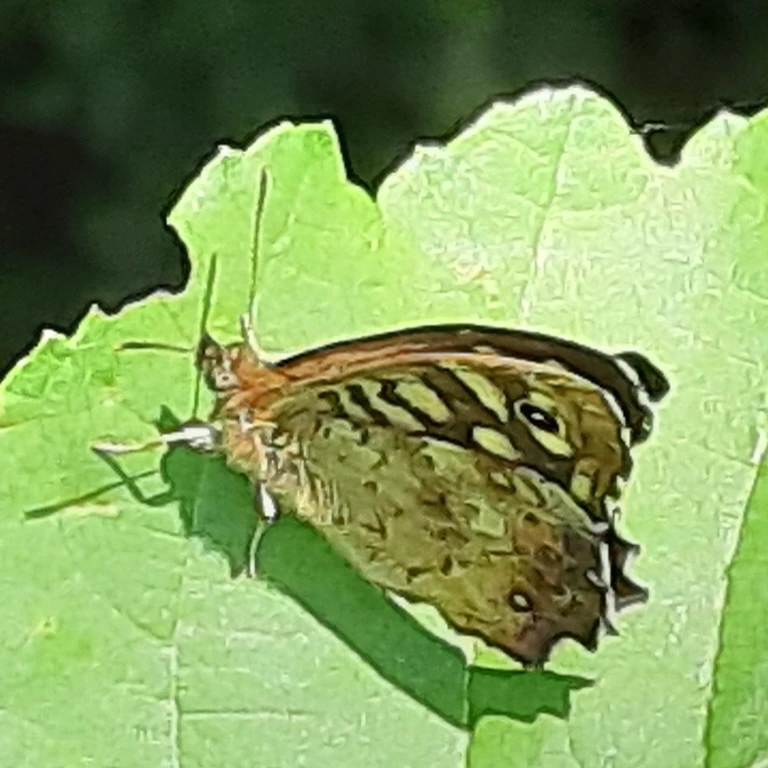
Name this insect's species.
Pararge aegeria
